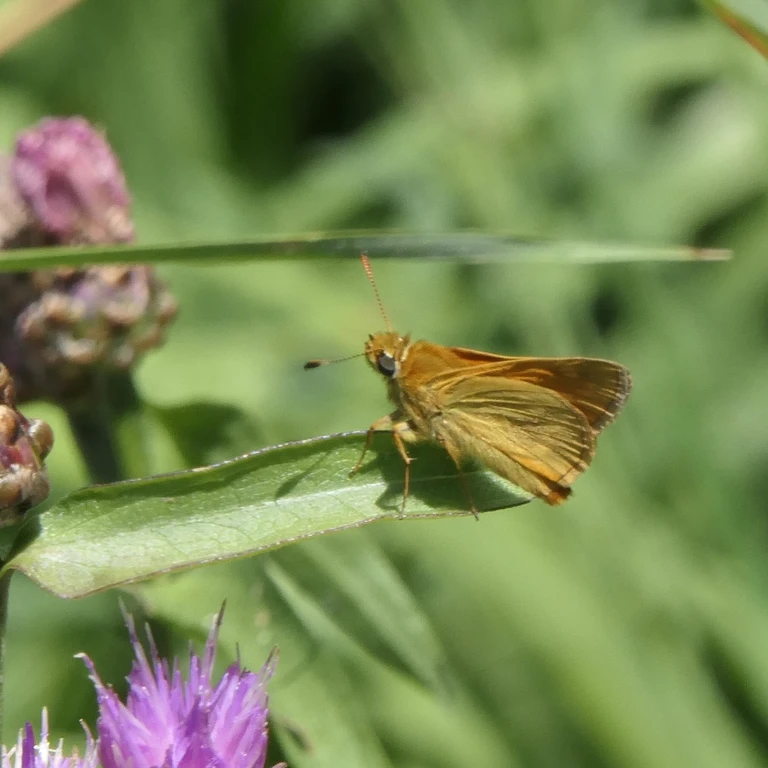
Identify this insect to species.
Ochlodes sylvanus (also Ochlodes venata)
